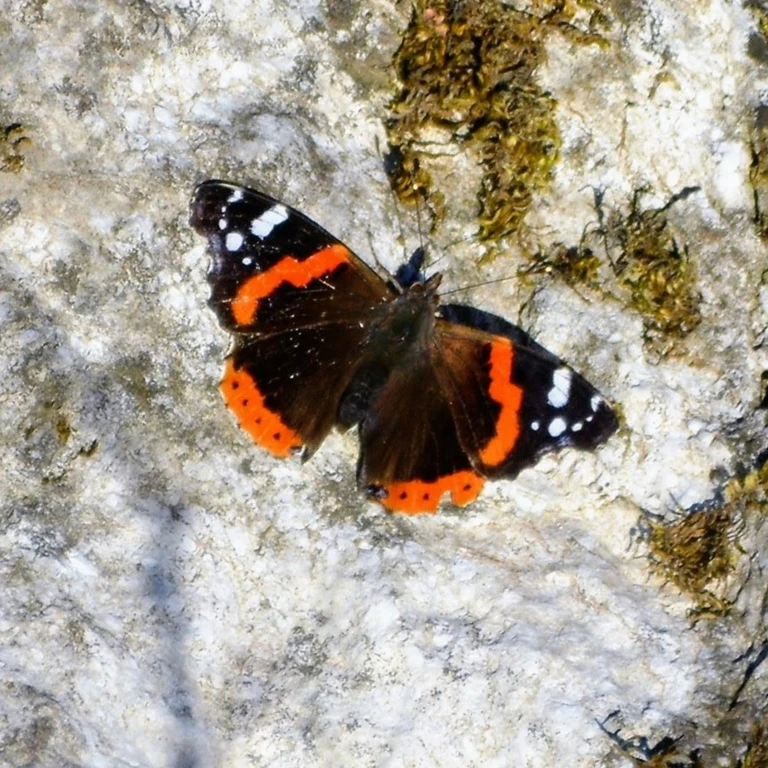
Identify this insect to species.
Vanessa atalanta
